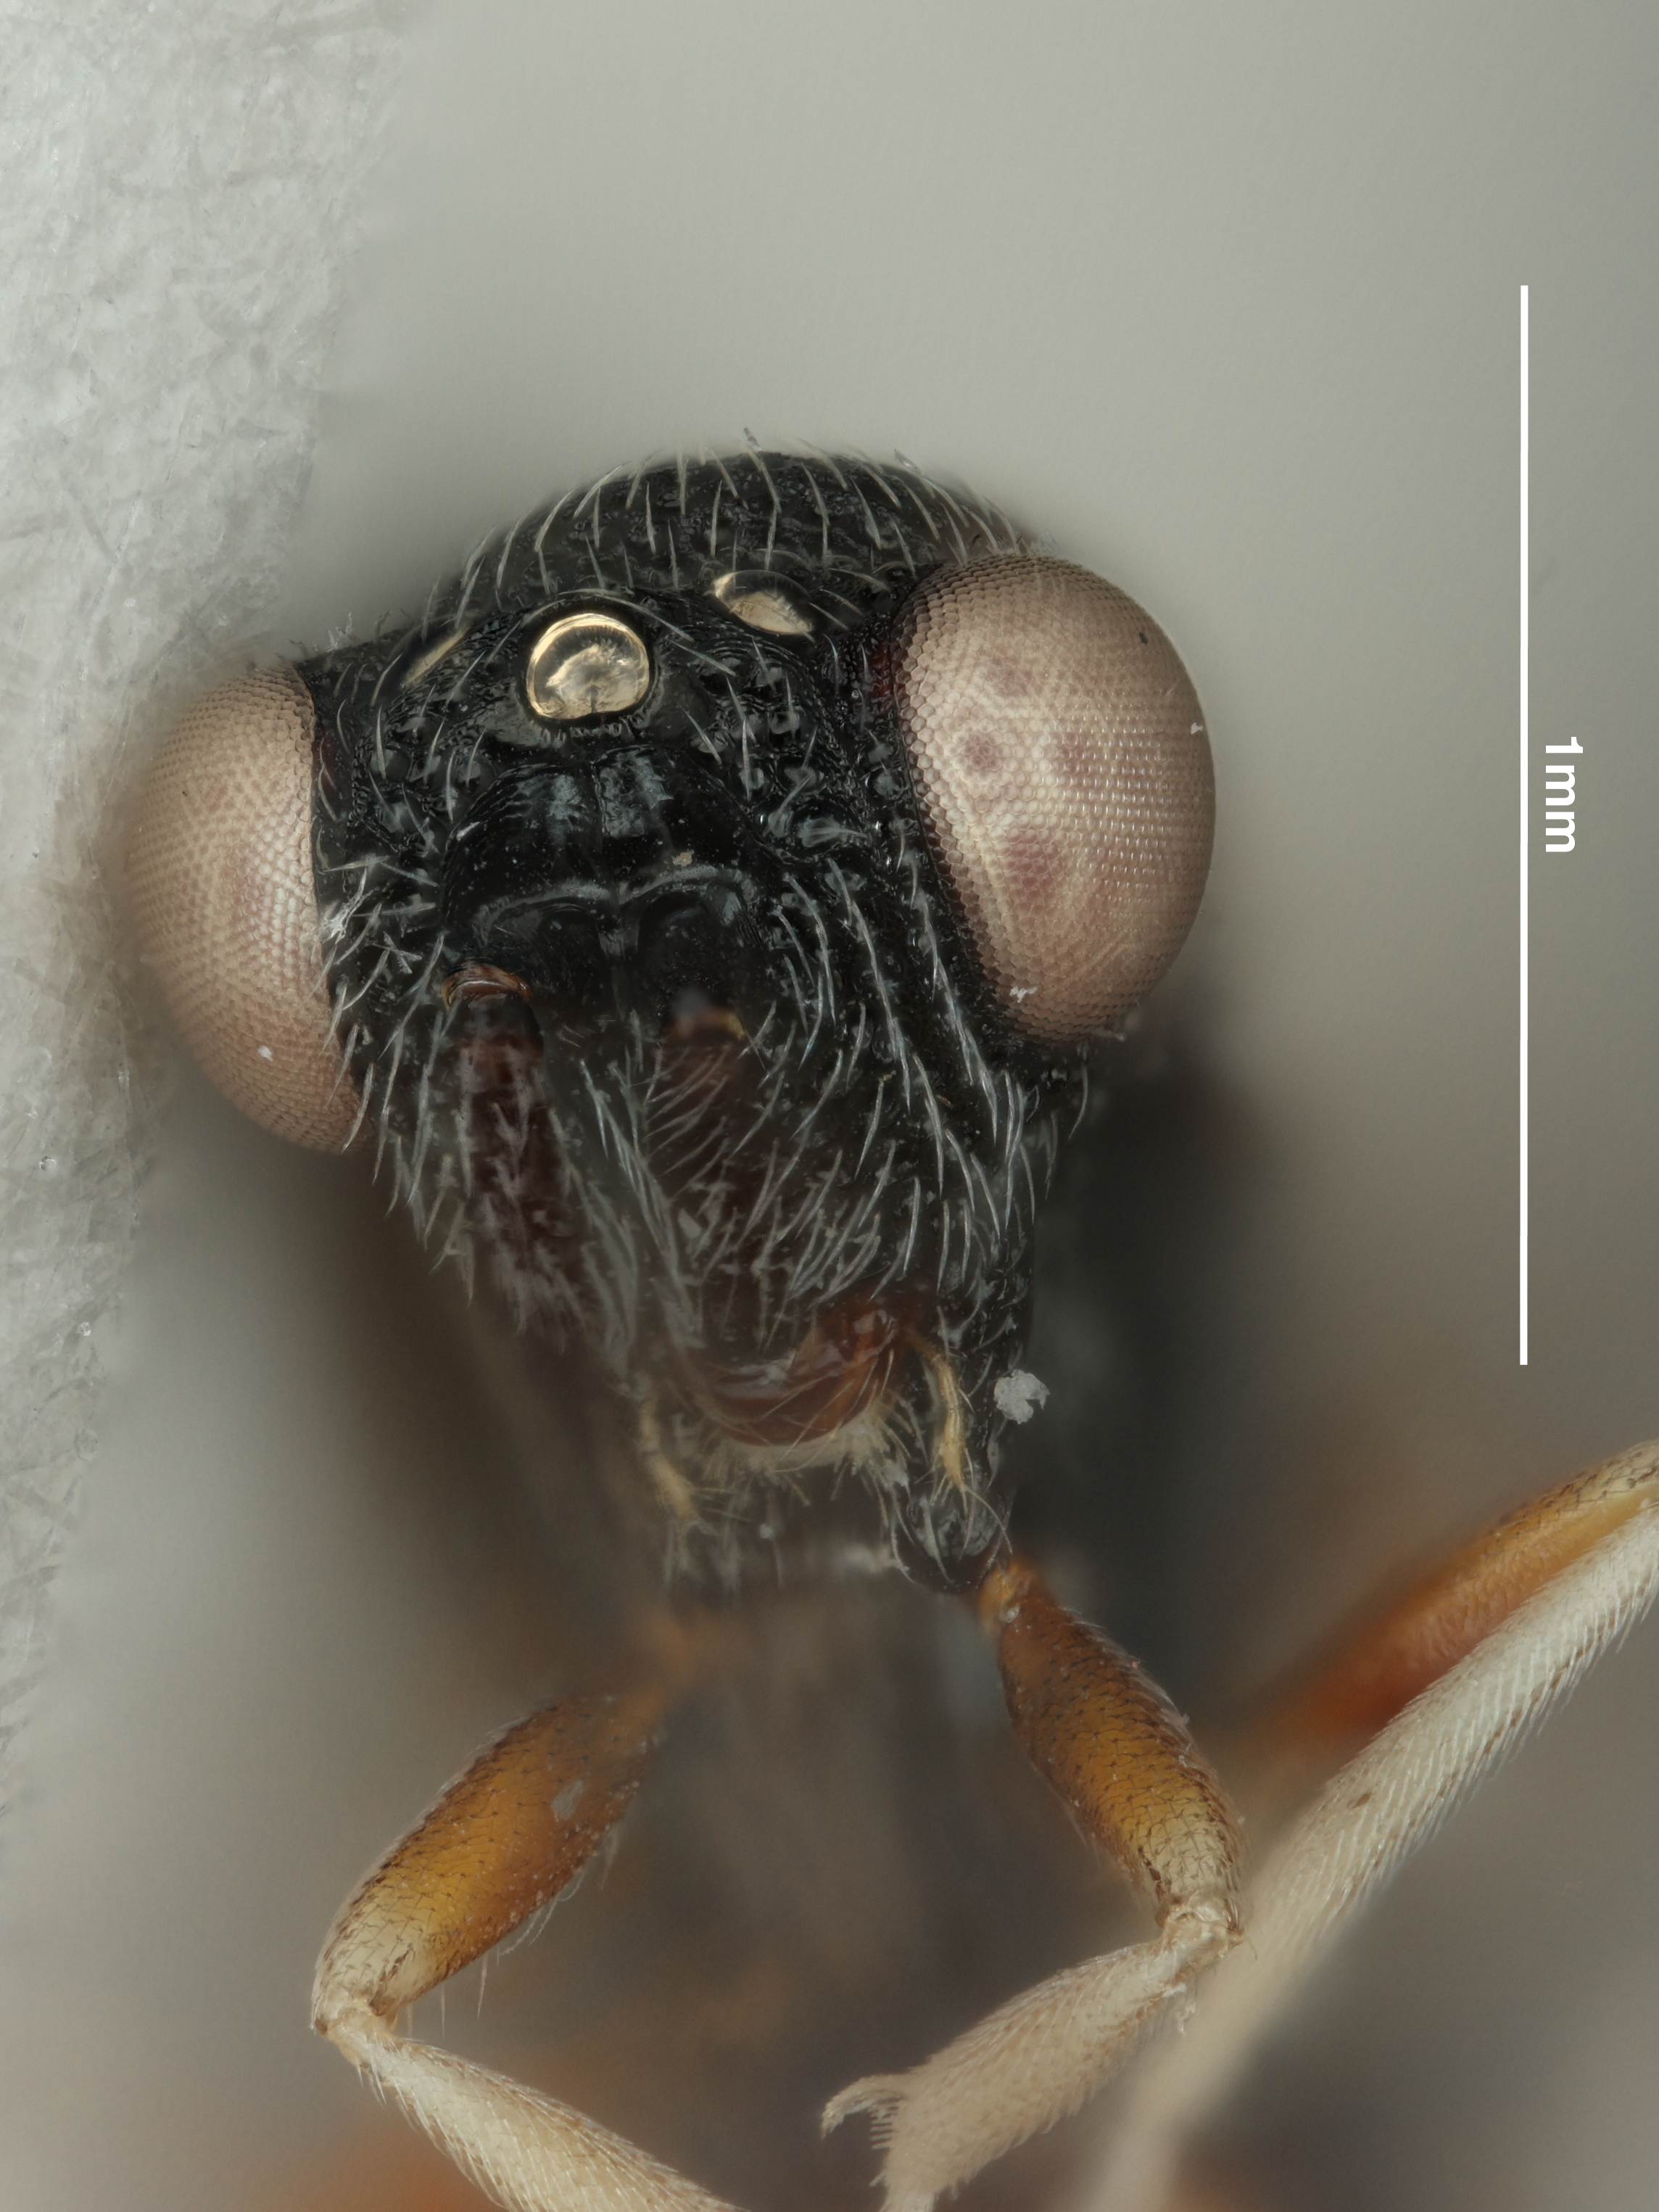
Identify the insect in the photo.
Khamul erwini
